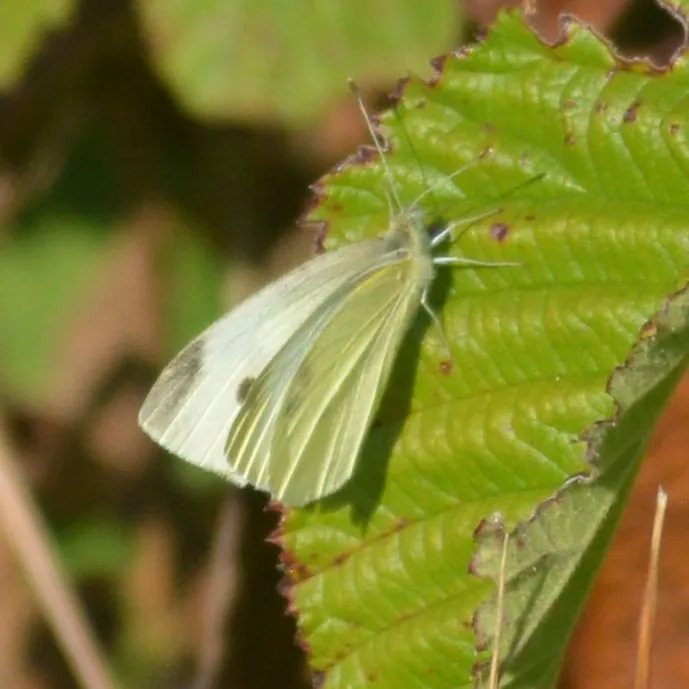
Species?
Pieris rapae
